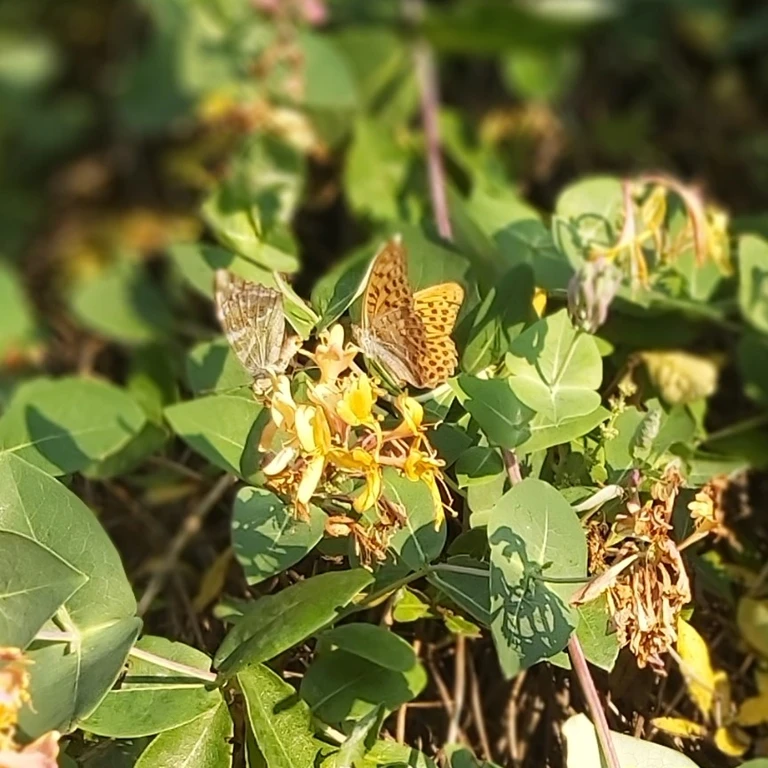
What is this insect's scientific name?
Argynnis paphia
